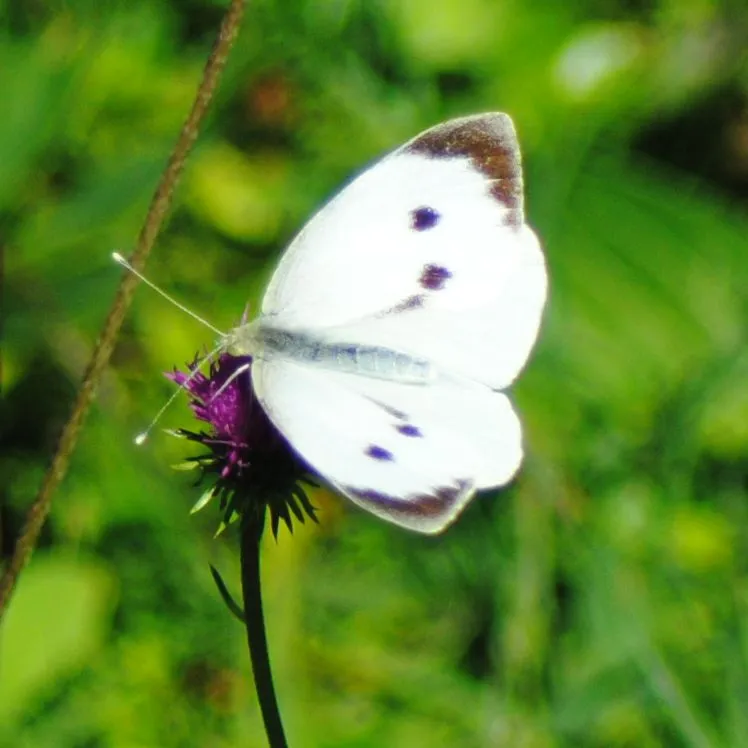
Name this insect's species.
Pieris brassicae
